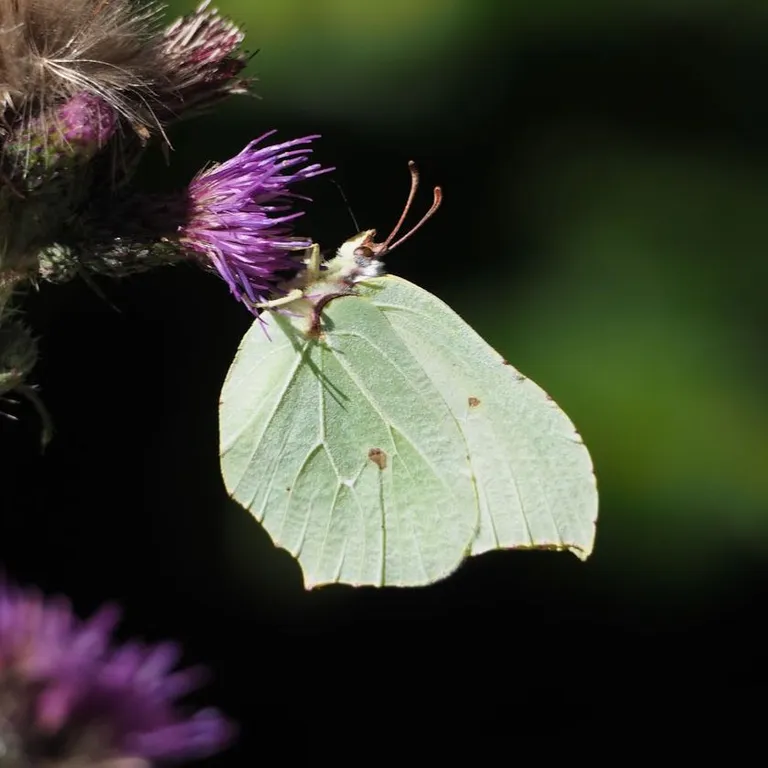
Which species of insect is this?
Gonepteryx rhamni
